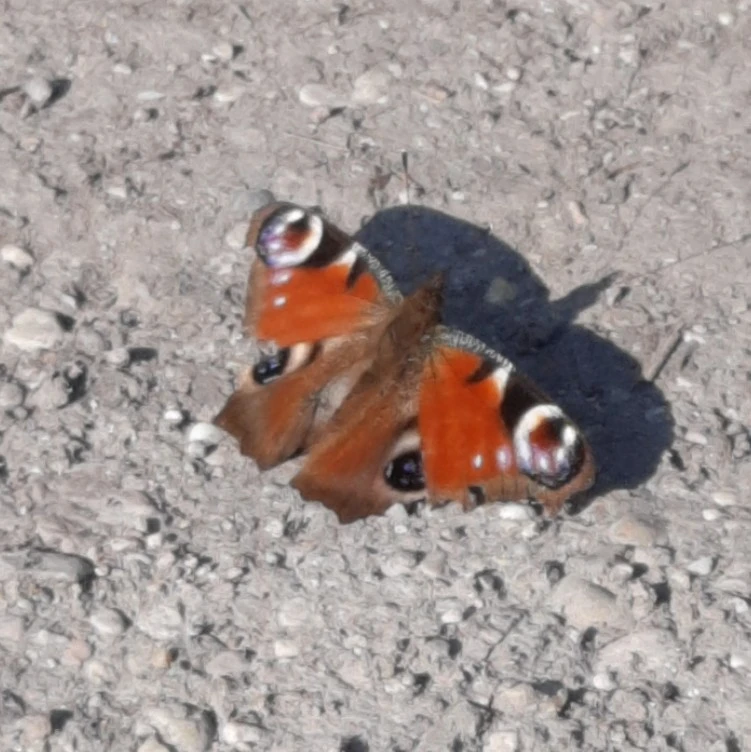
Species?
Aglais io
